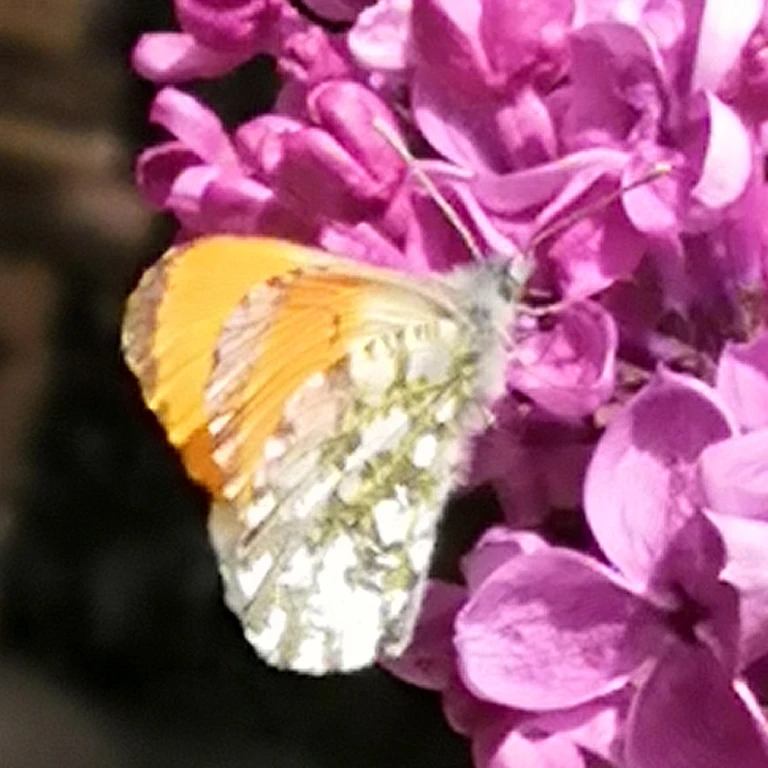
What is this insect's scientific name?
Anthocharis cardamines
